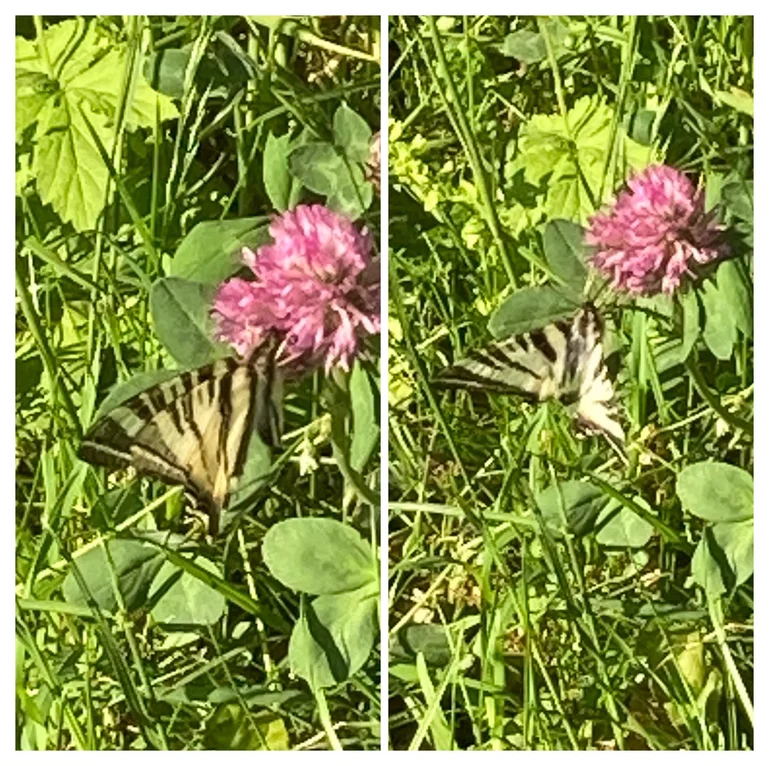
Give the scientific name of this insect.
Iphiclides podalirius
